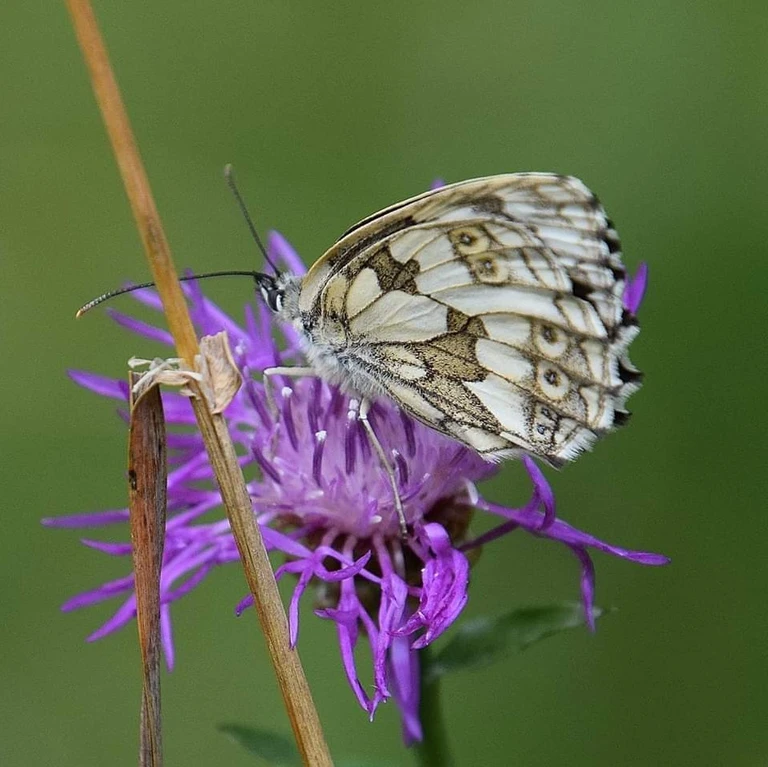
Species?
Melanargia galathea
